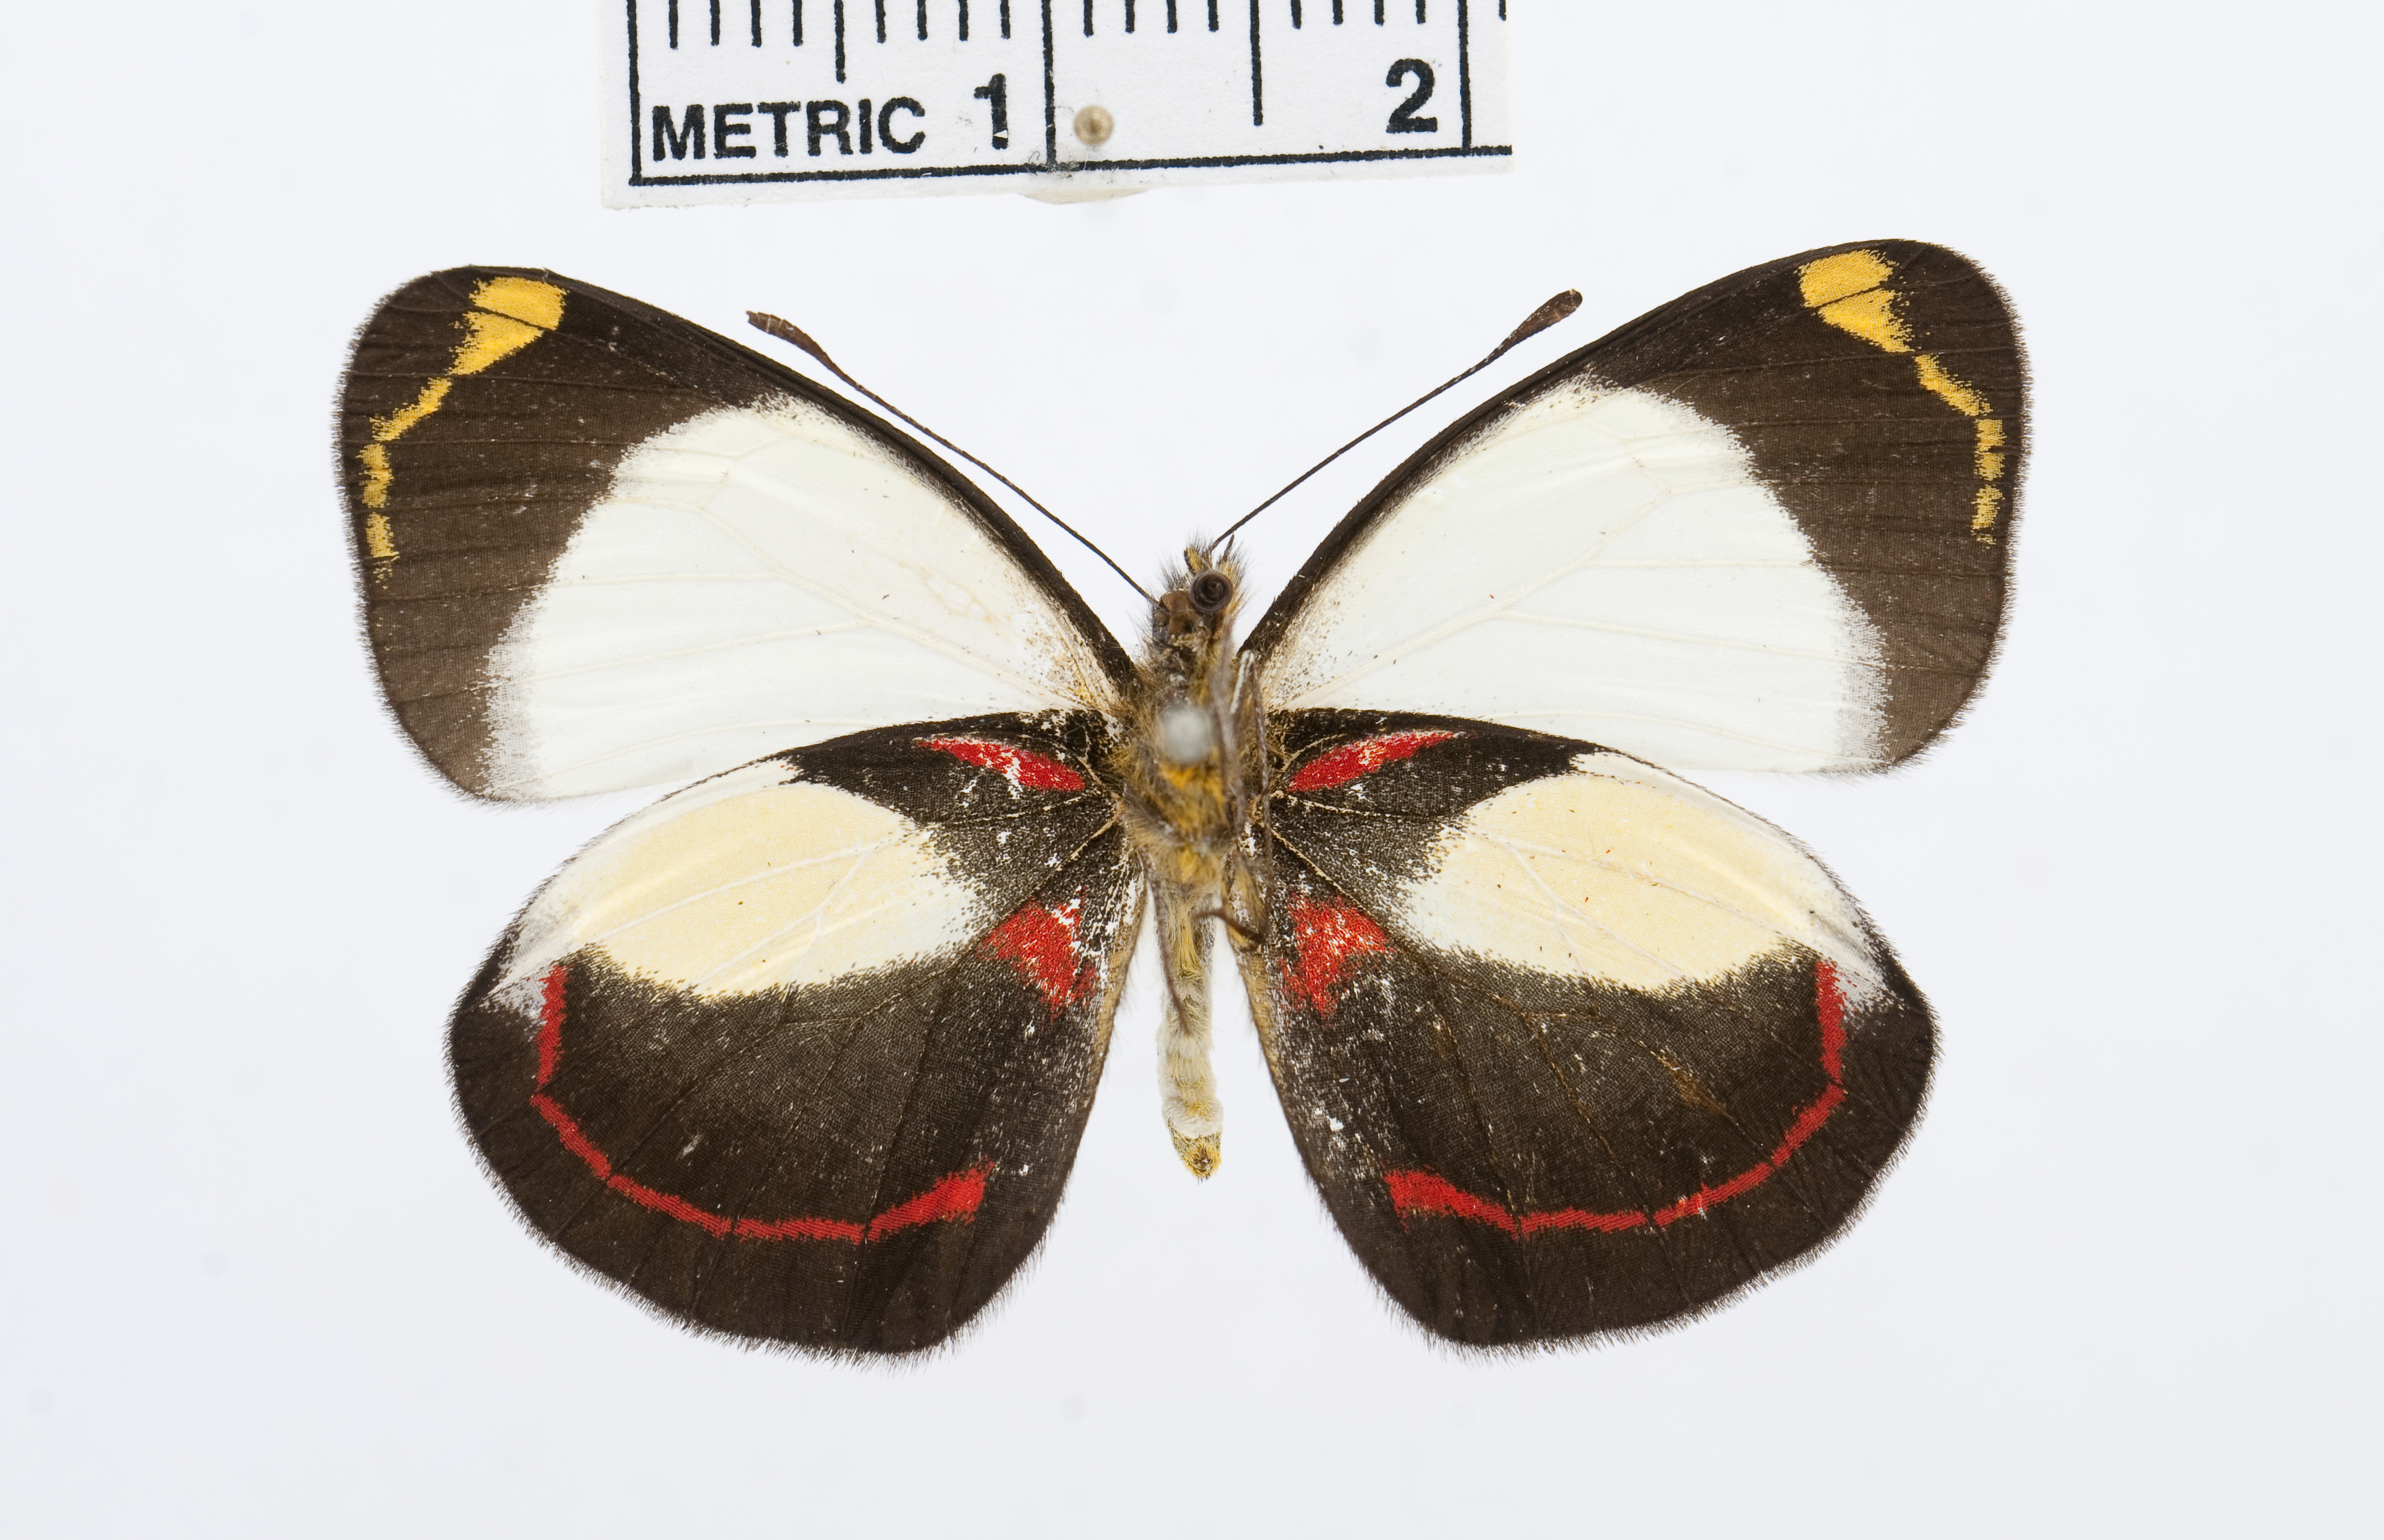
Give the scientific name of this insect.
Delias alepa
